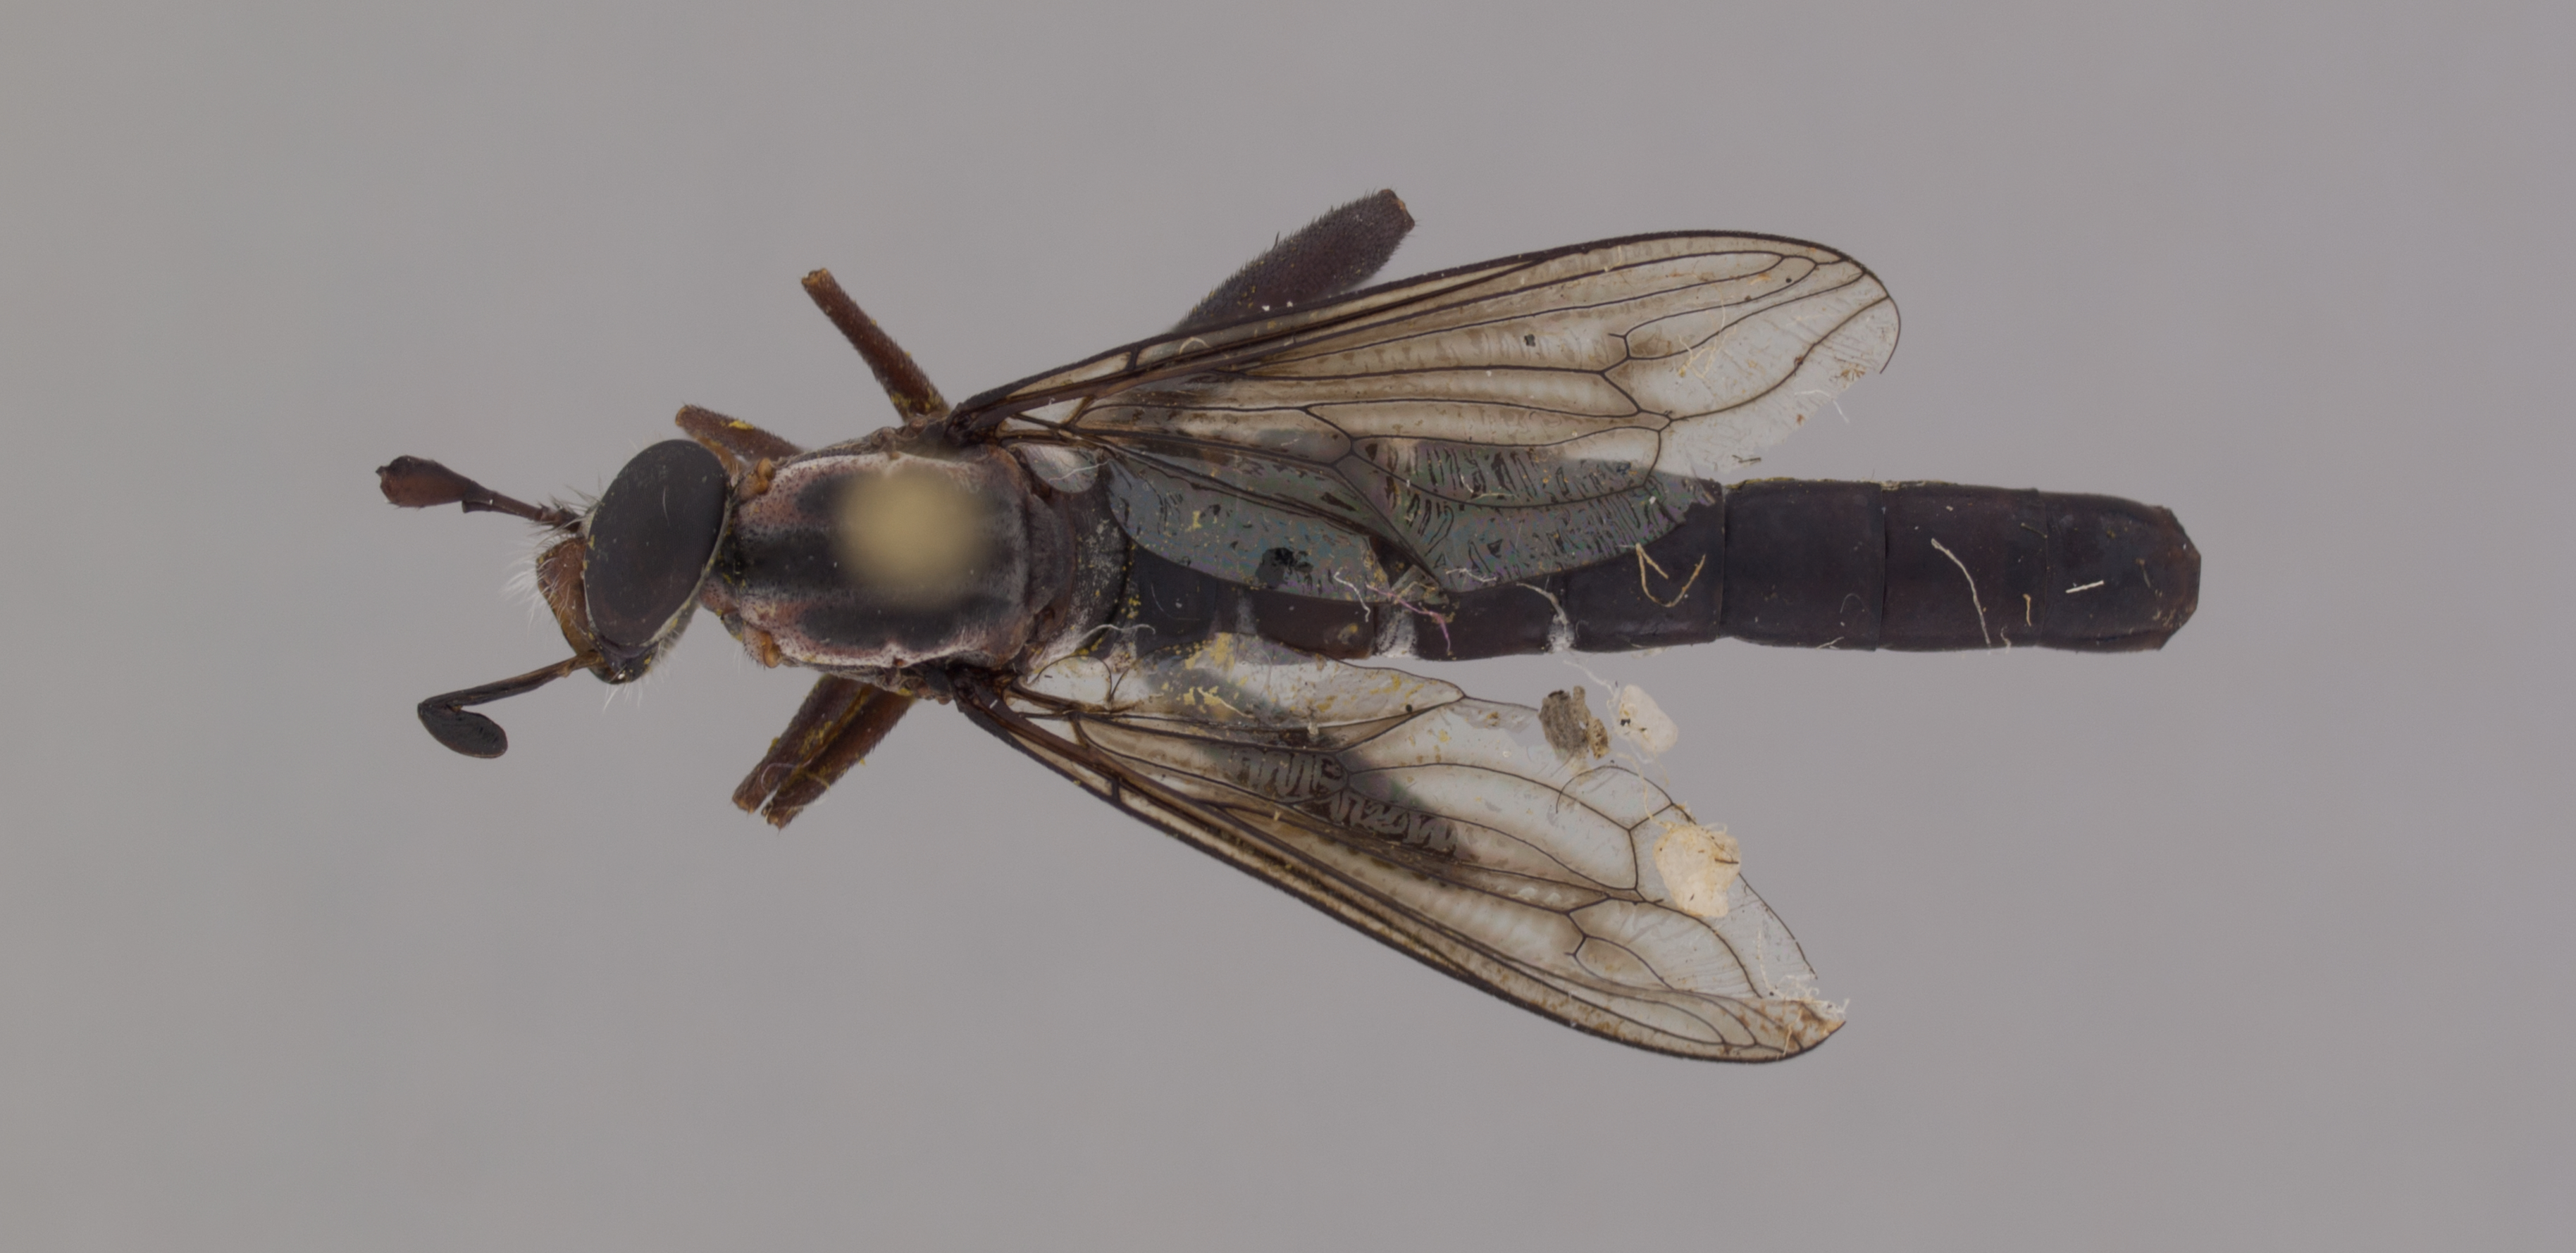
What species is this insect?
Miltinus minutus
